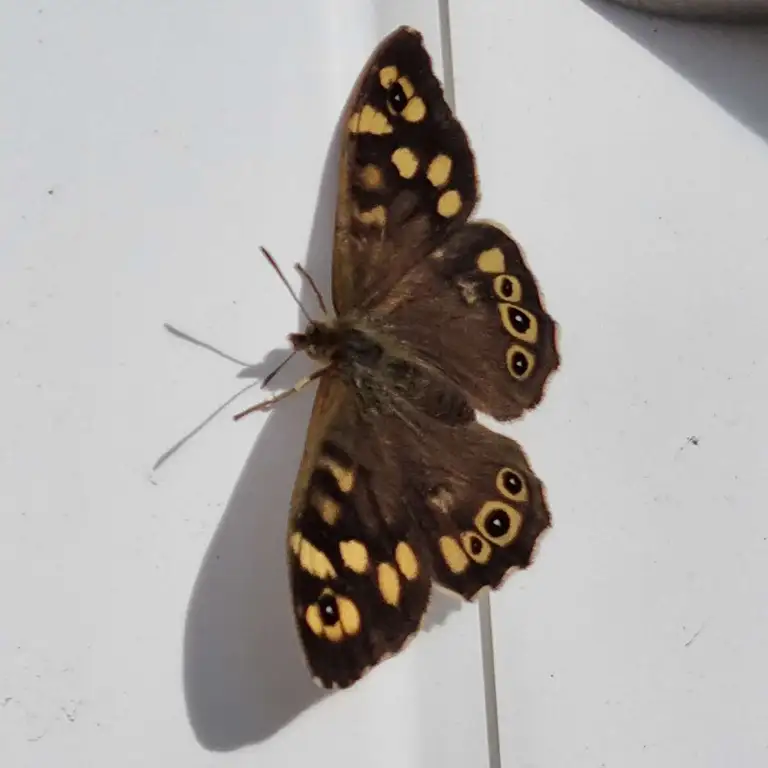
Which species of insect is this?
Pararge aegeria
